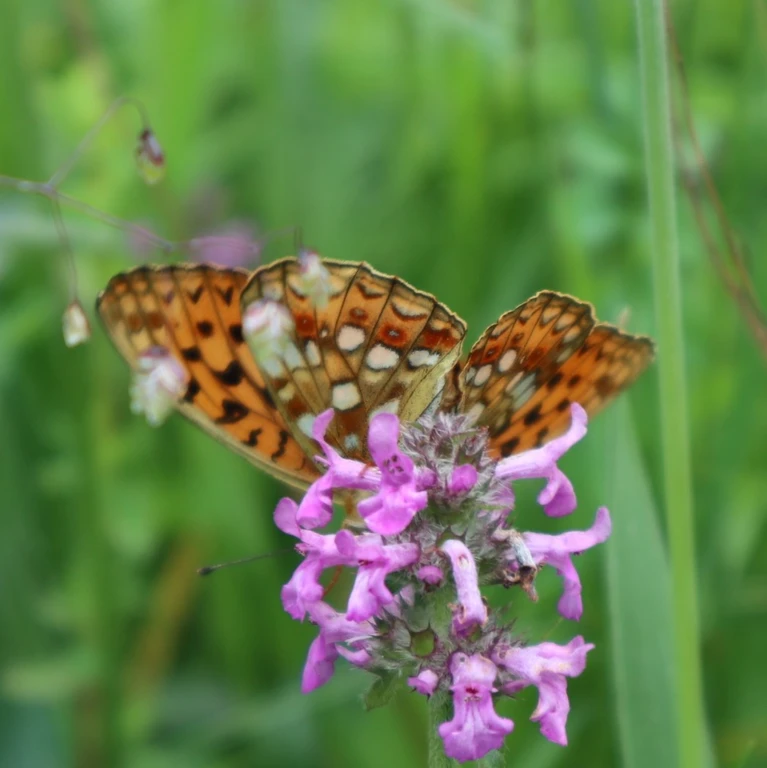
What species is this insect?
Fabriciana adippe
